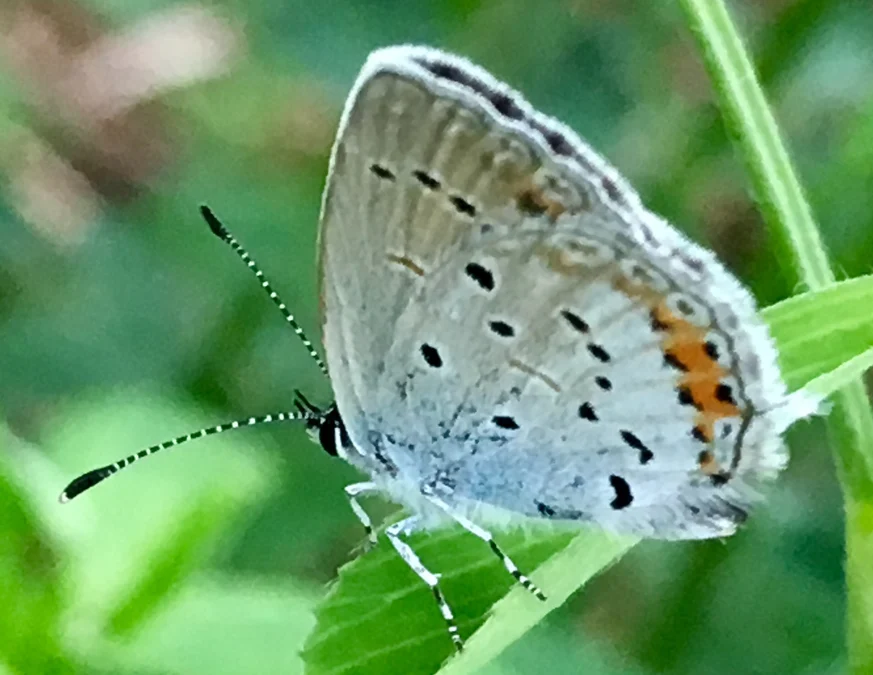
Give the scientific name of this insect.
Cupido argiades (also Elkalyce argiades)
